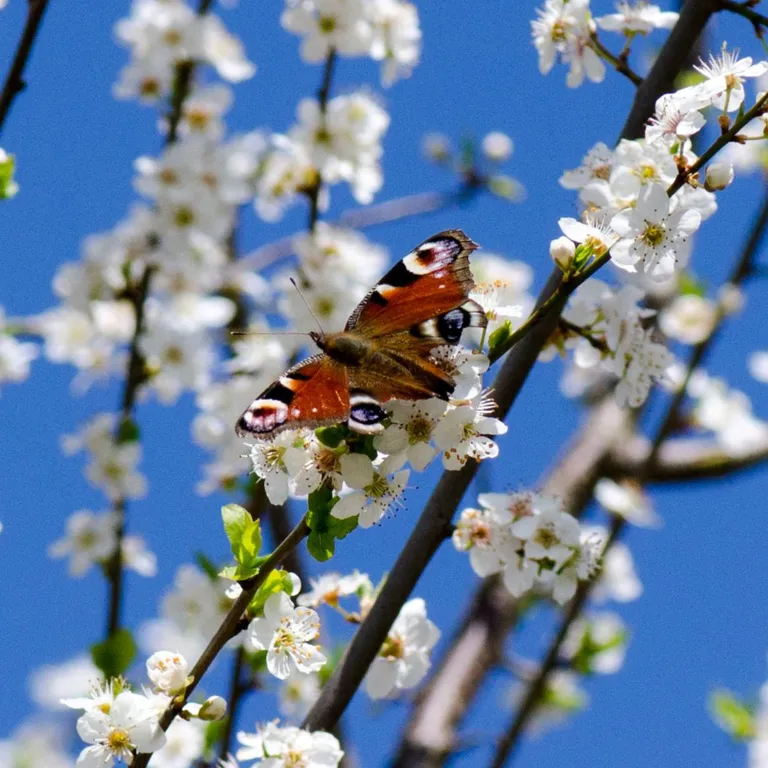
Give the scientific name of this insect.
Aglais io
